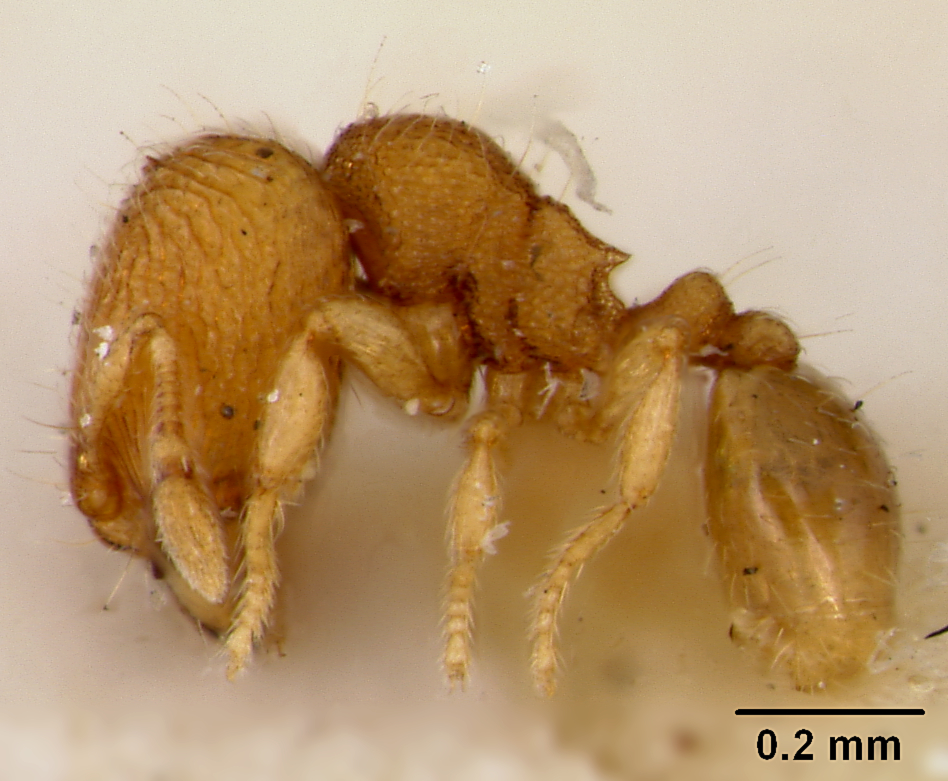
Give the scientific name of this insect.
Oligomyrmex overbecki
